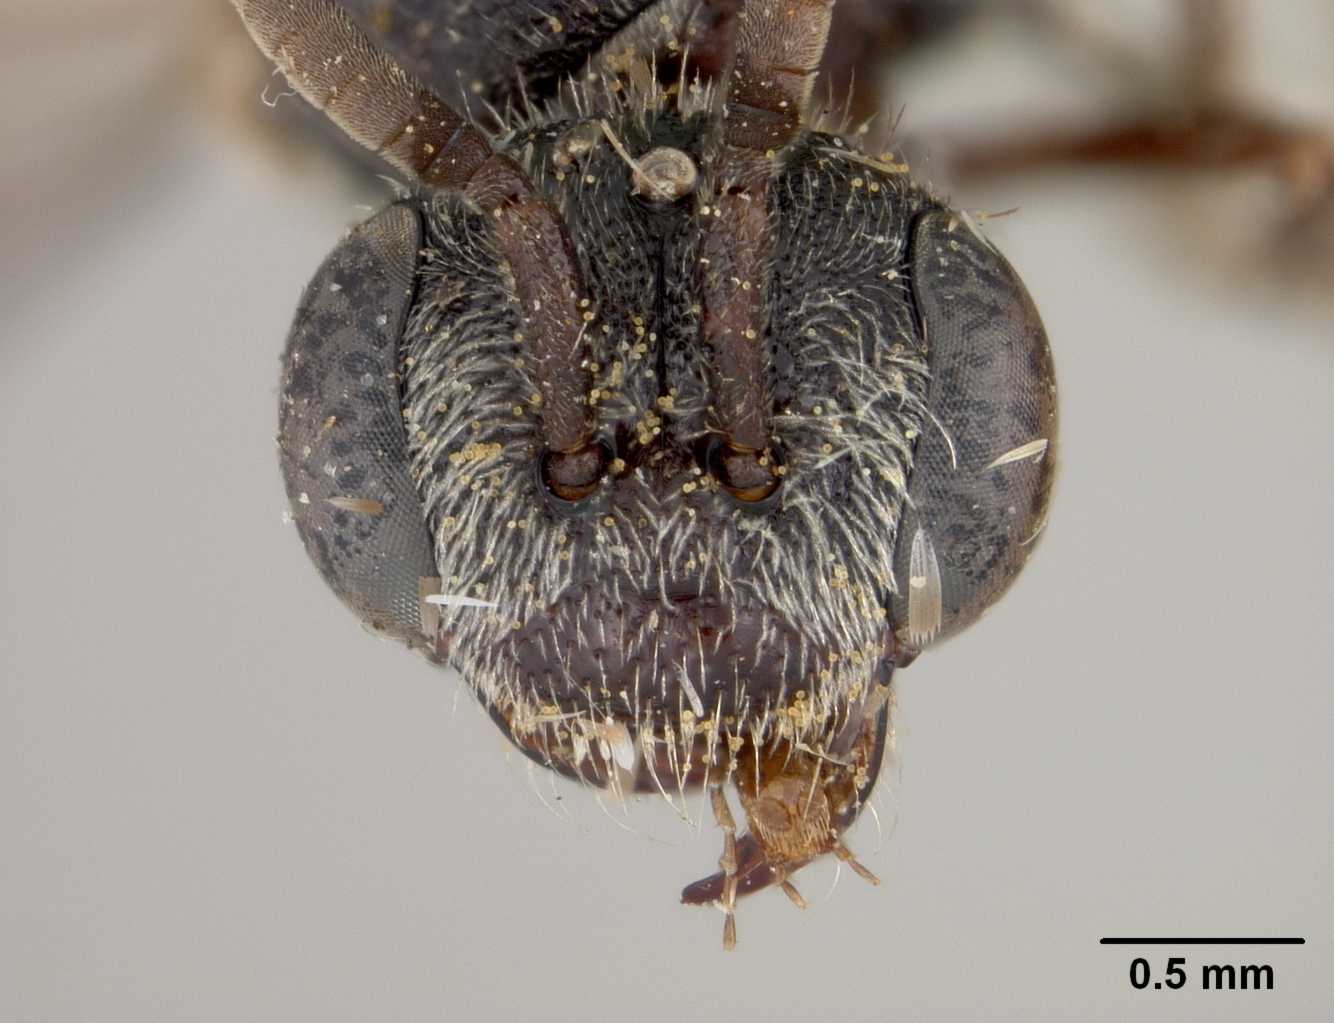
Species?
Sphecodes galerus
